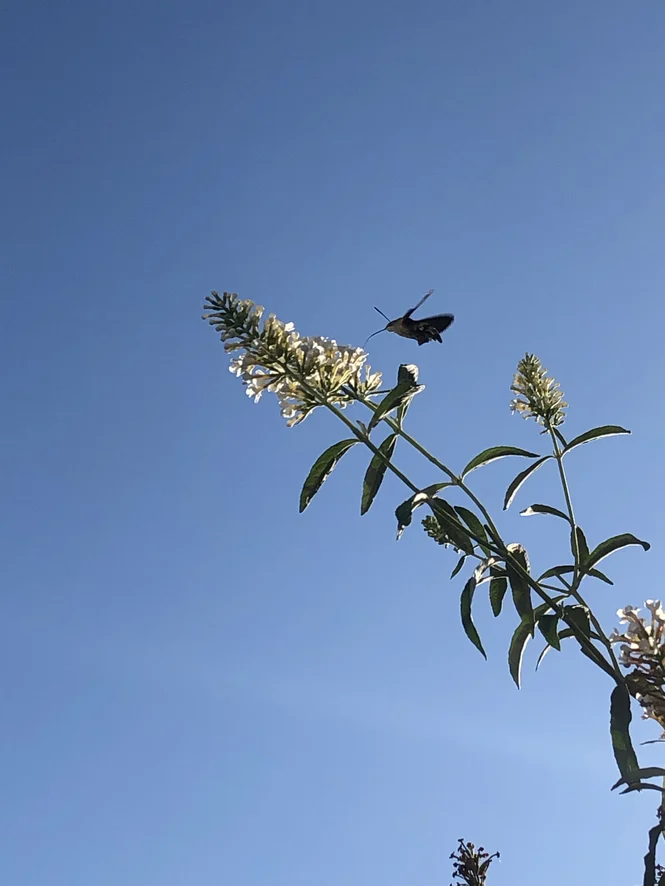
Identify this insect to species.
Macroglossum stellatarum
